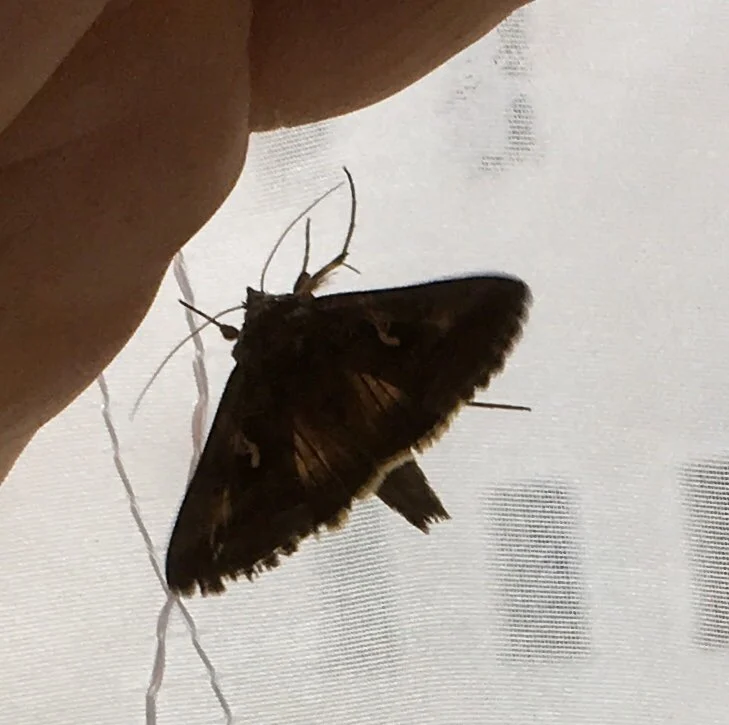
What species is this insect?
Autographa gamma
